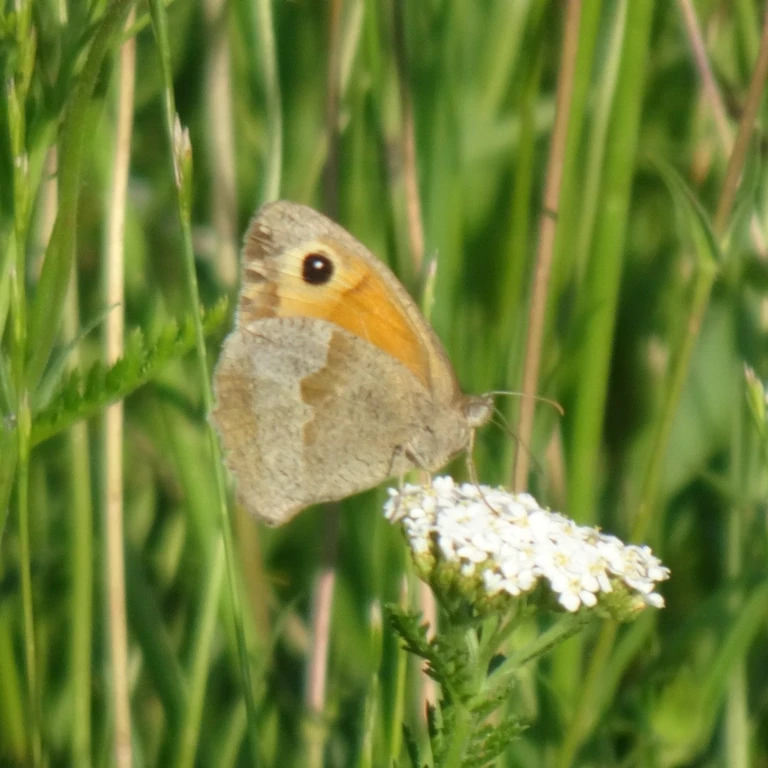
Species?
Maniola jurtina
